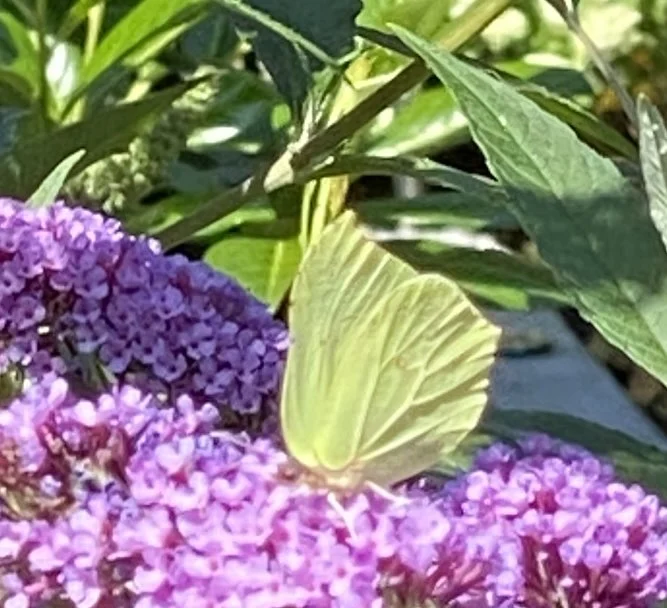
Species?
Gonepteryx rhamni
